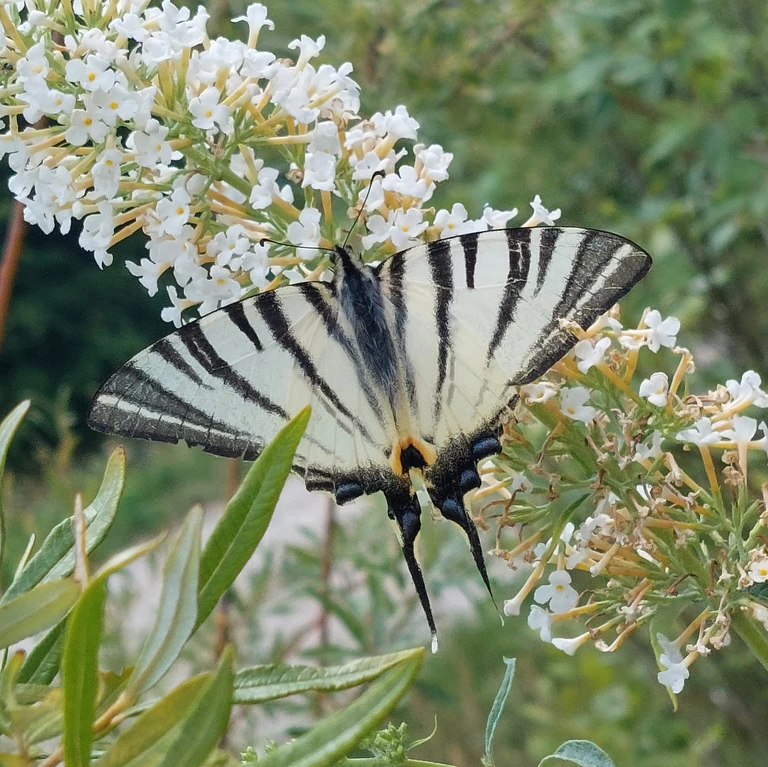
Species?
Iphiclides podalirius
